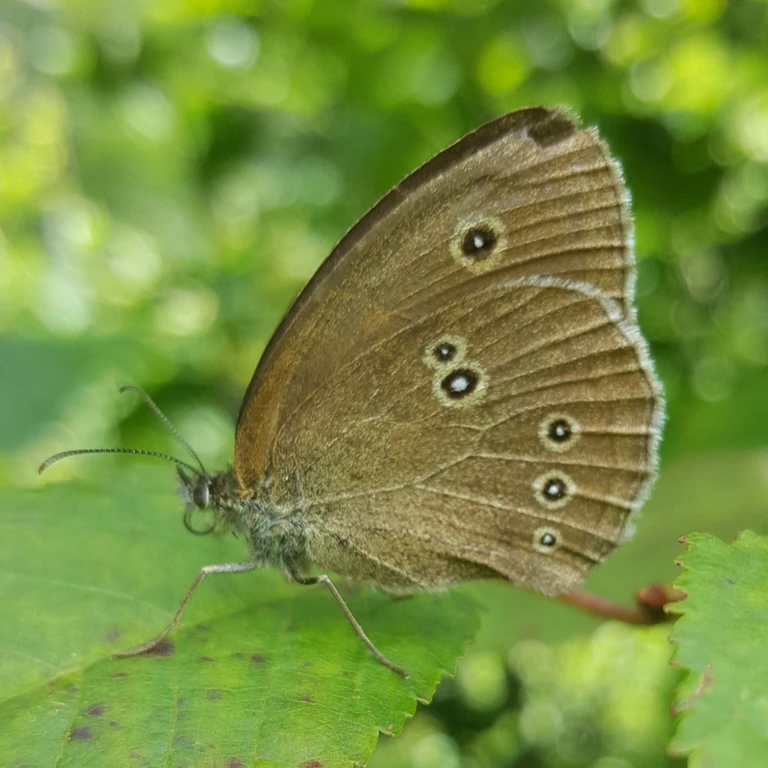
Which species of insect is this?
Aphantopus hyperantus
